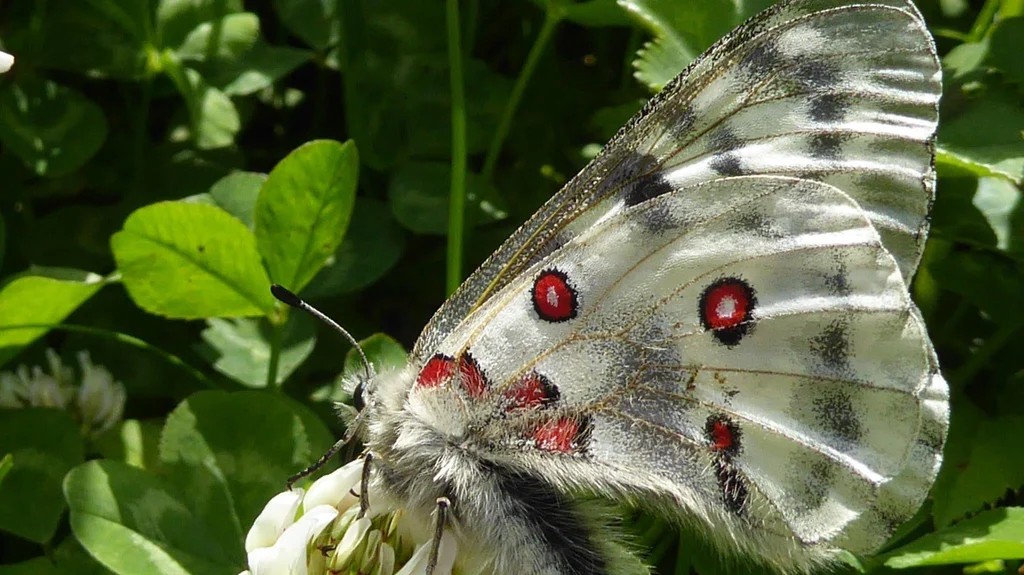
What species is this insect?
Parnassius apollo
